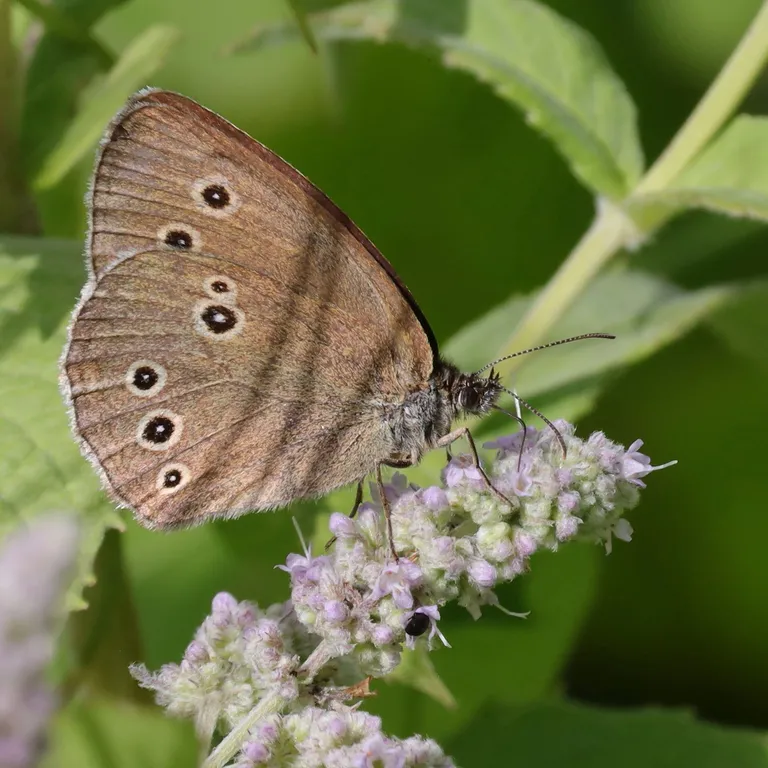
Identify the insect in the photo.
Aphantopus hyperantus
